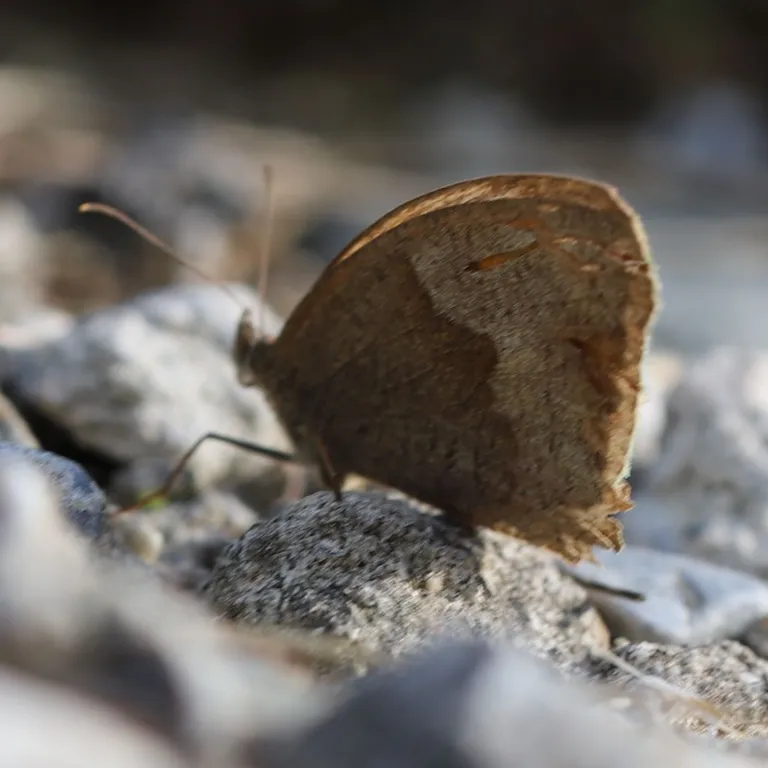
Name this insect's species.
Maniola jurtina
